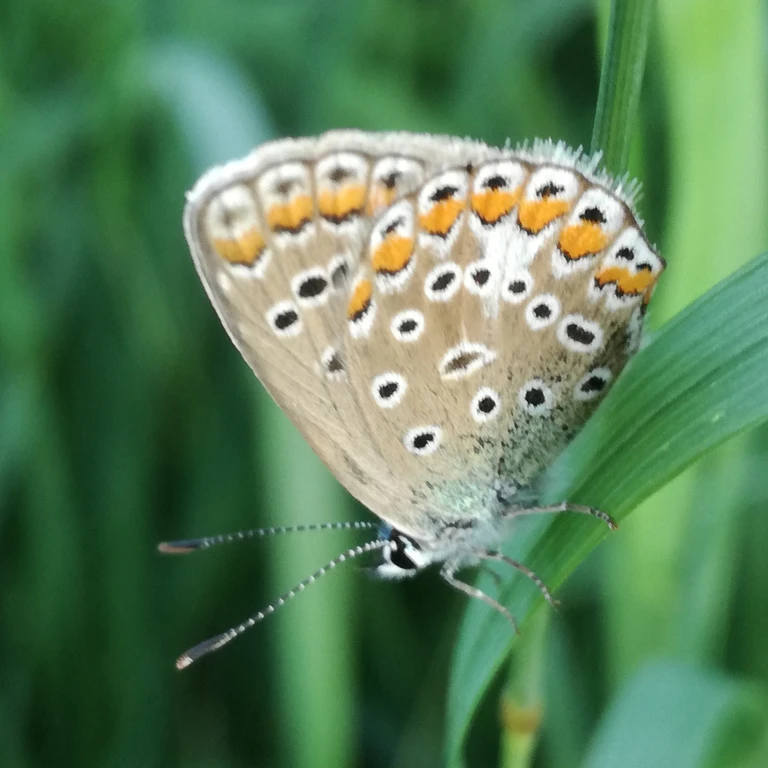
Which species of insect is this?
Polyommatus icarus
